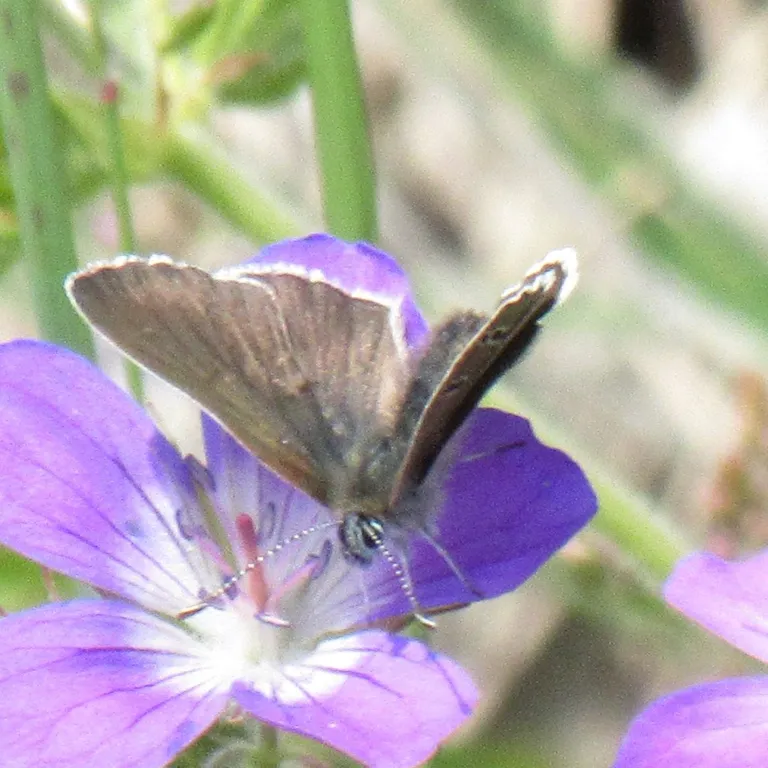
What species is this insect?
Eumedonia eumedon
